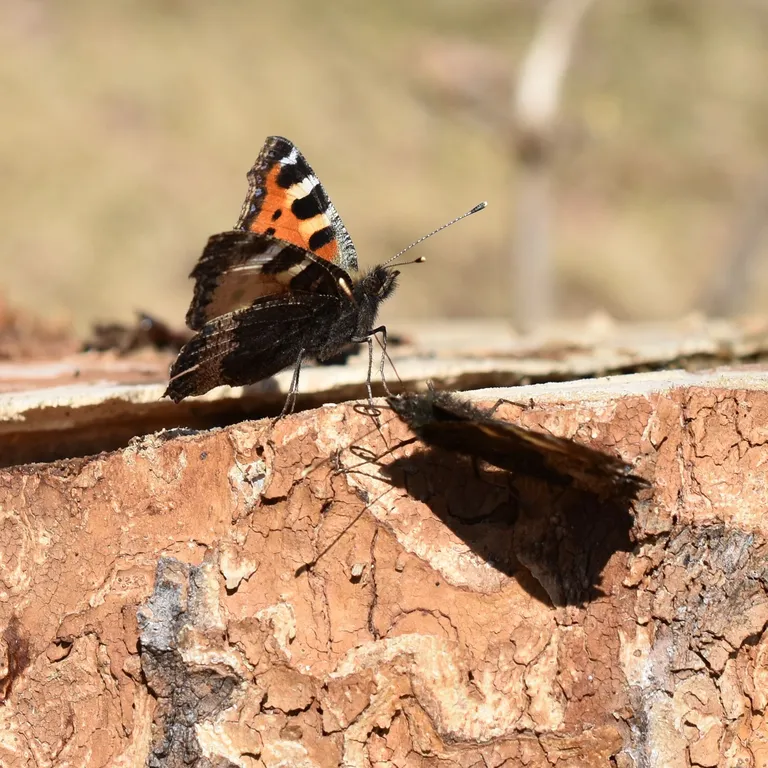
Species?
Aglais urticae
